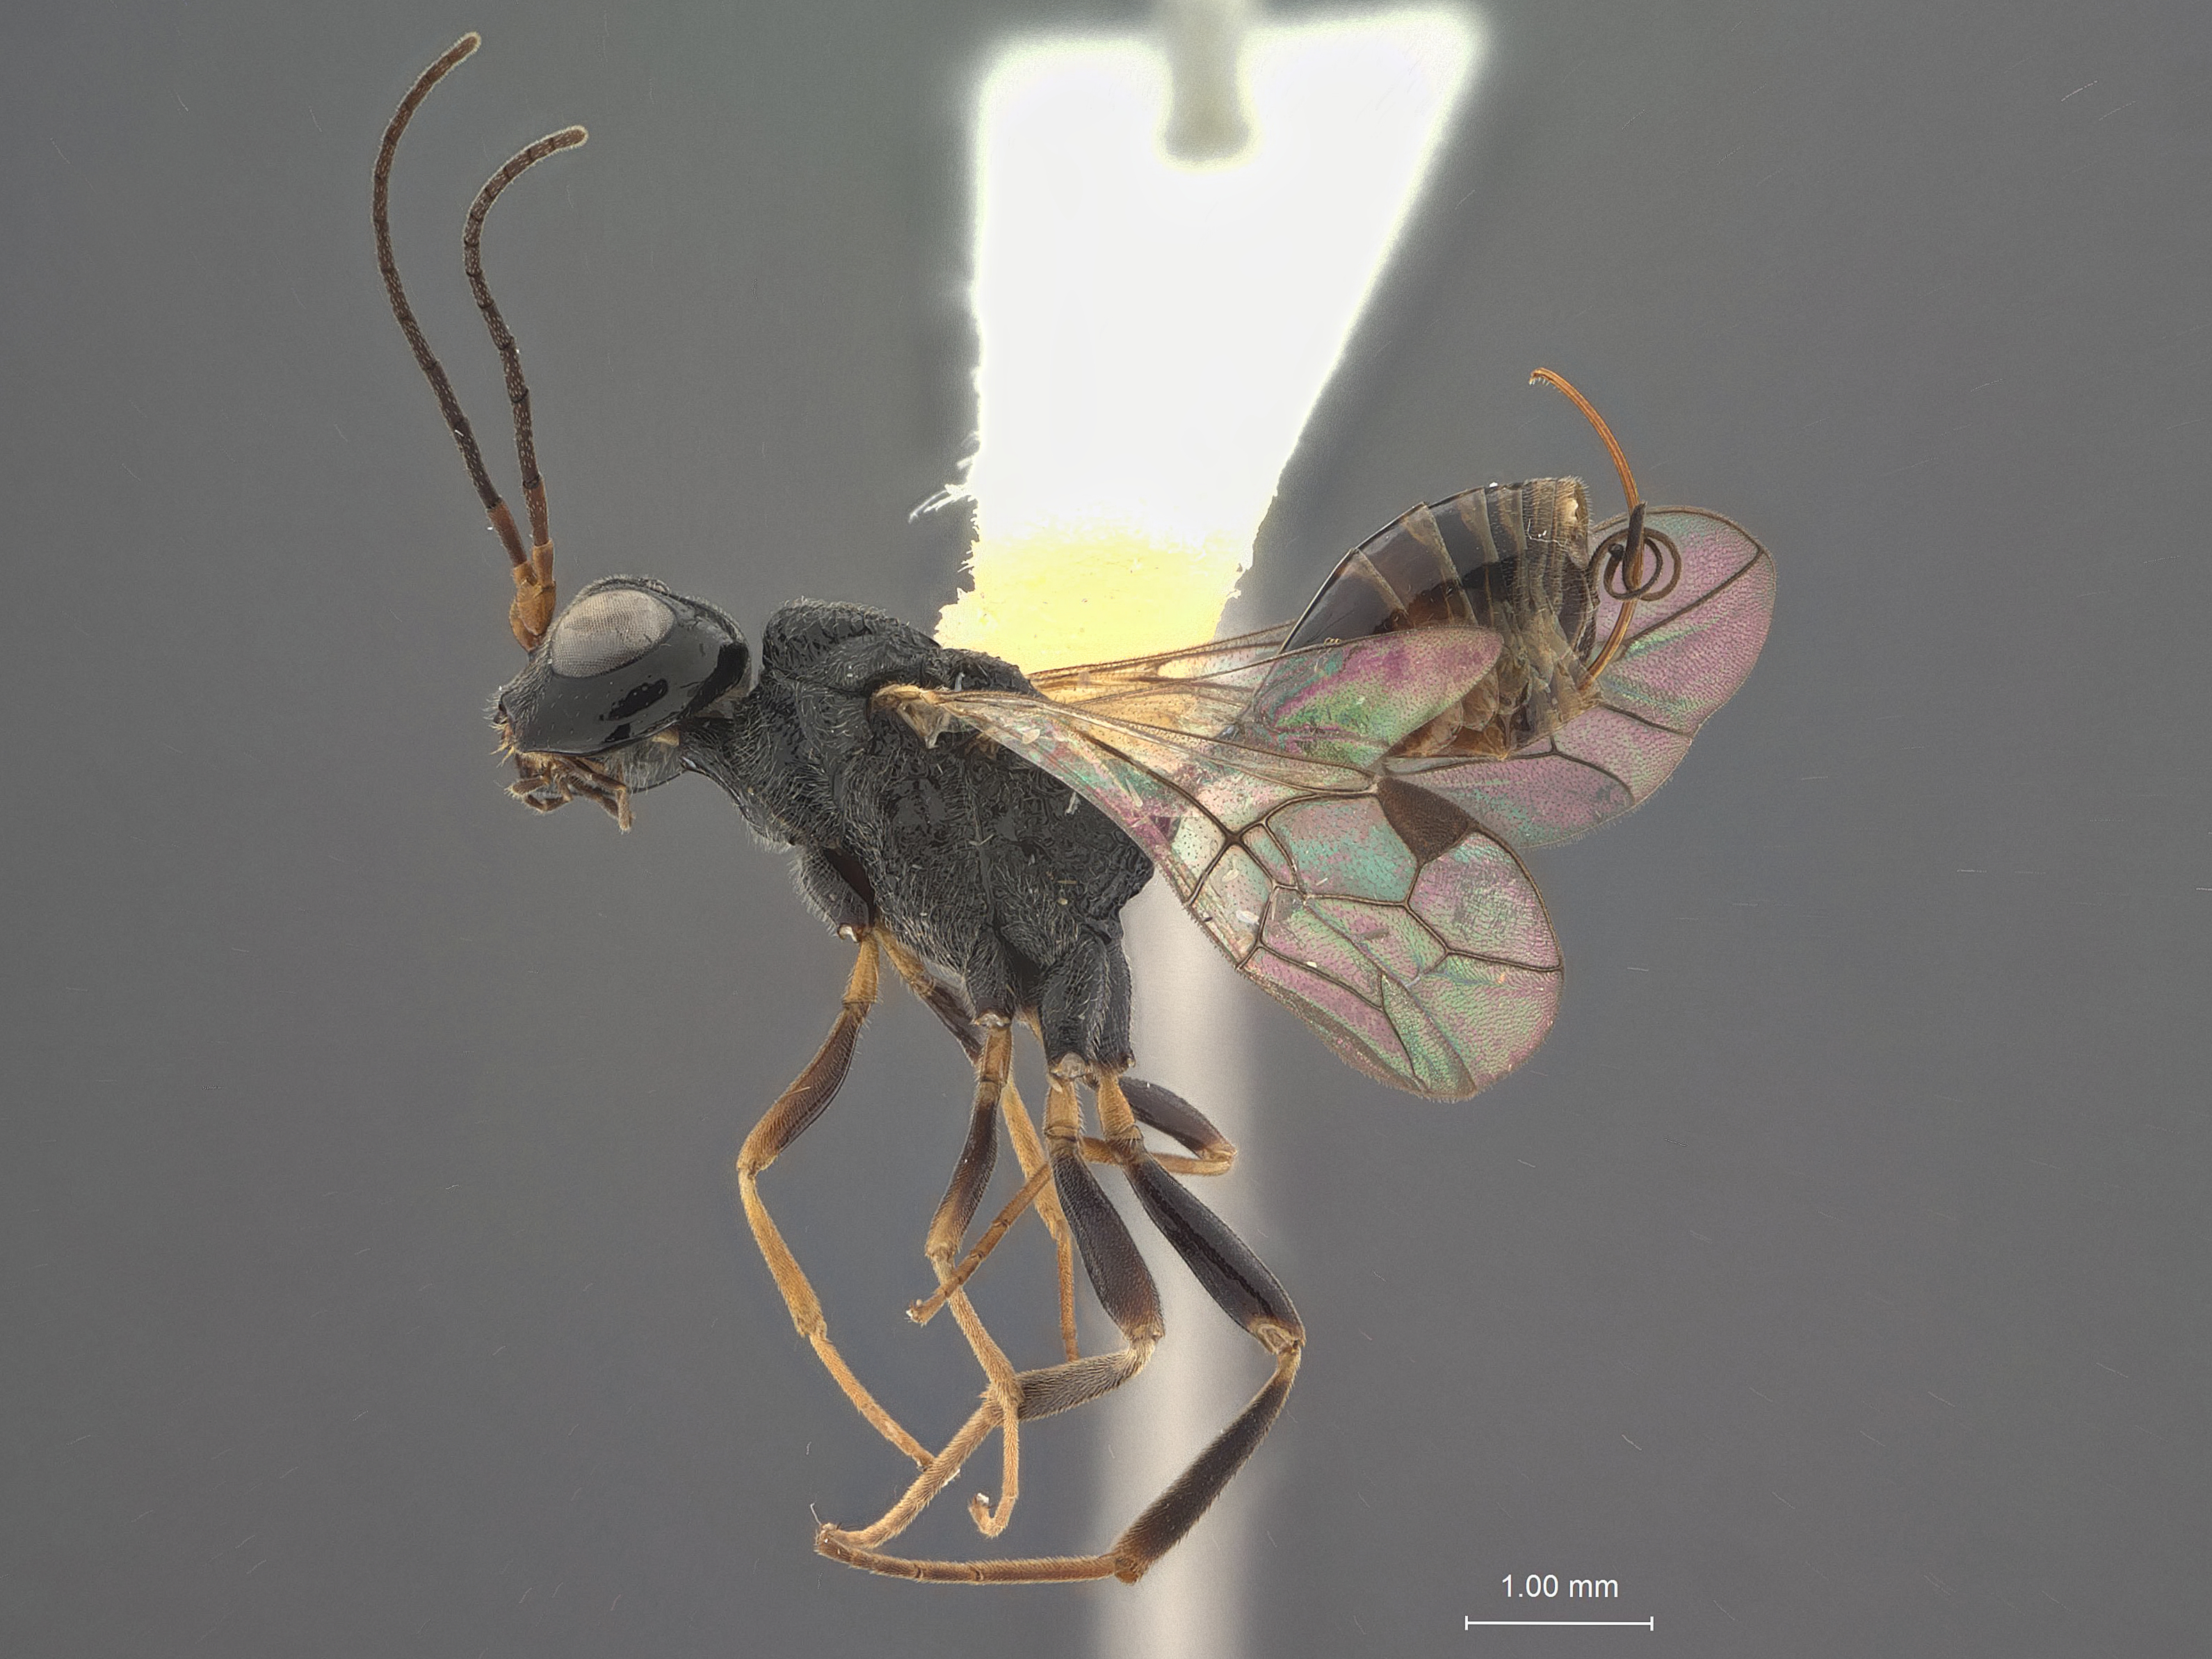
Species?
Aulacus schiffi
